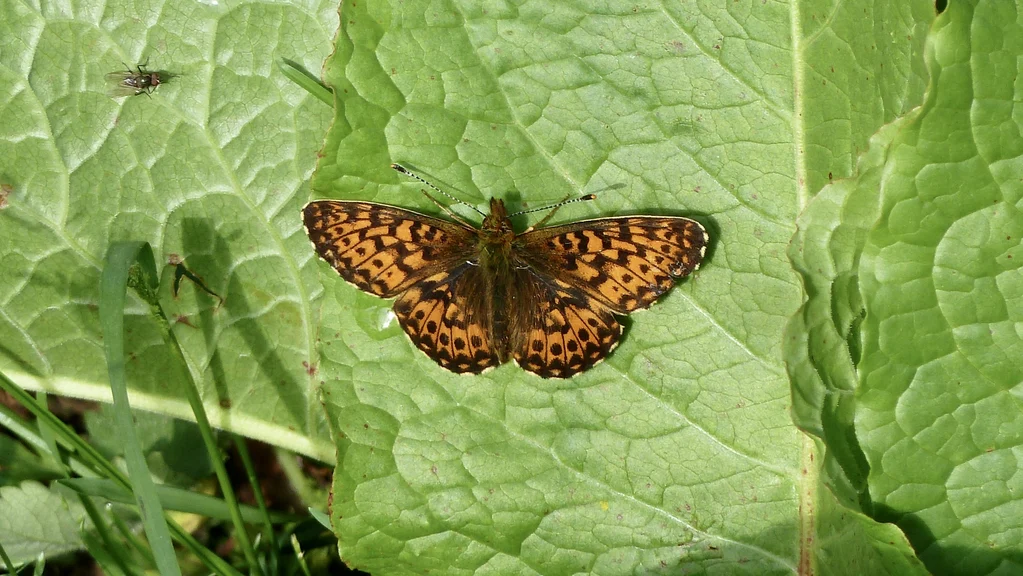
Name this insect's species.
Boloria titania
